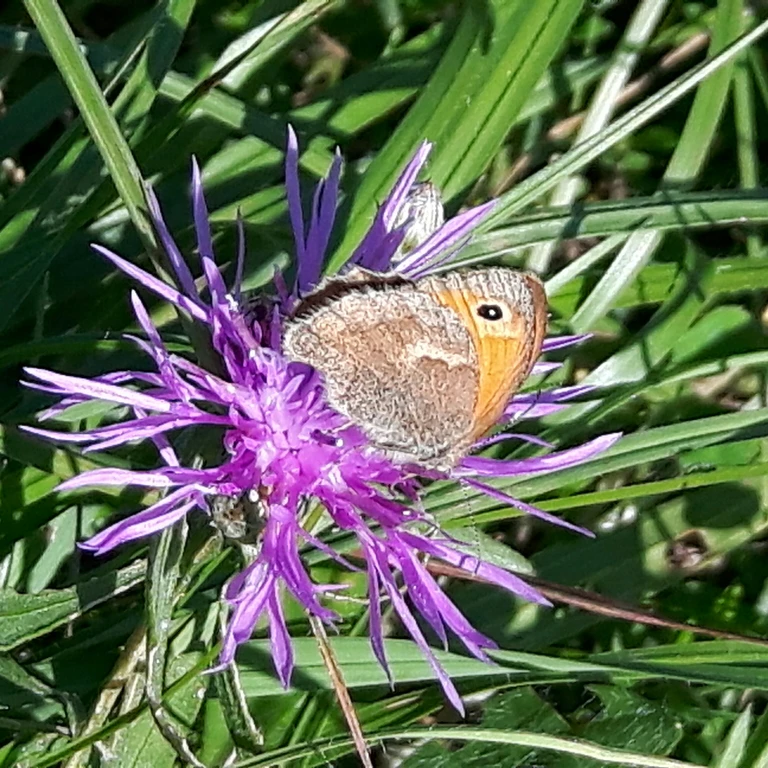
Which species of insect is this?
Coenonympha pamphilus
